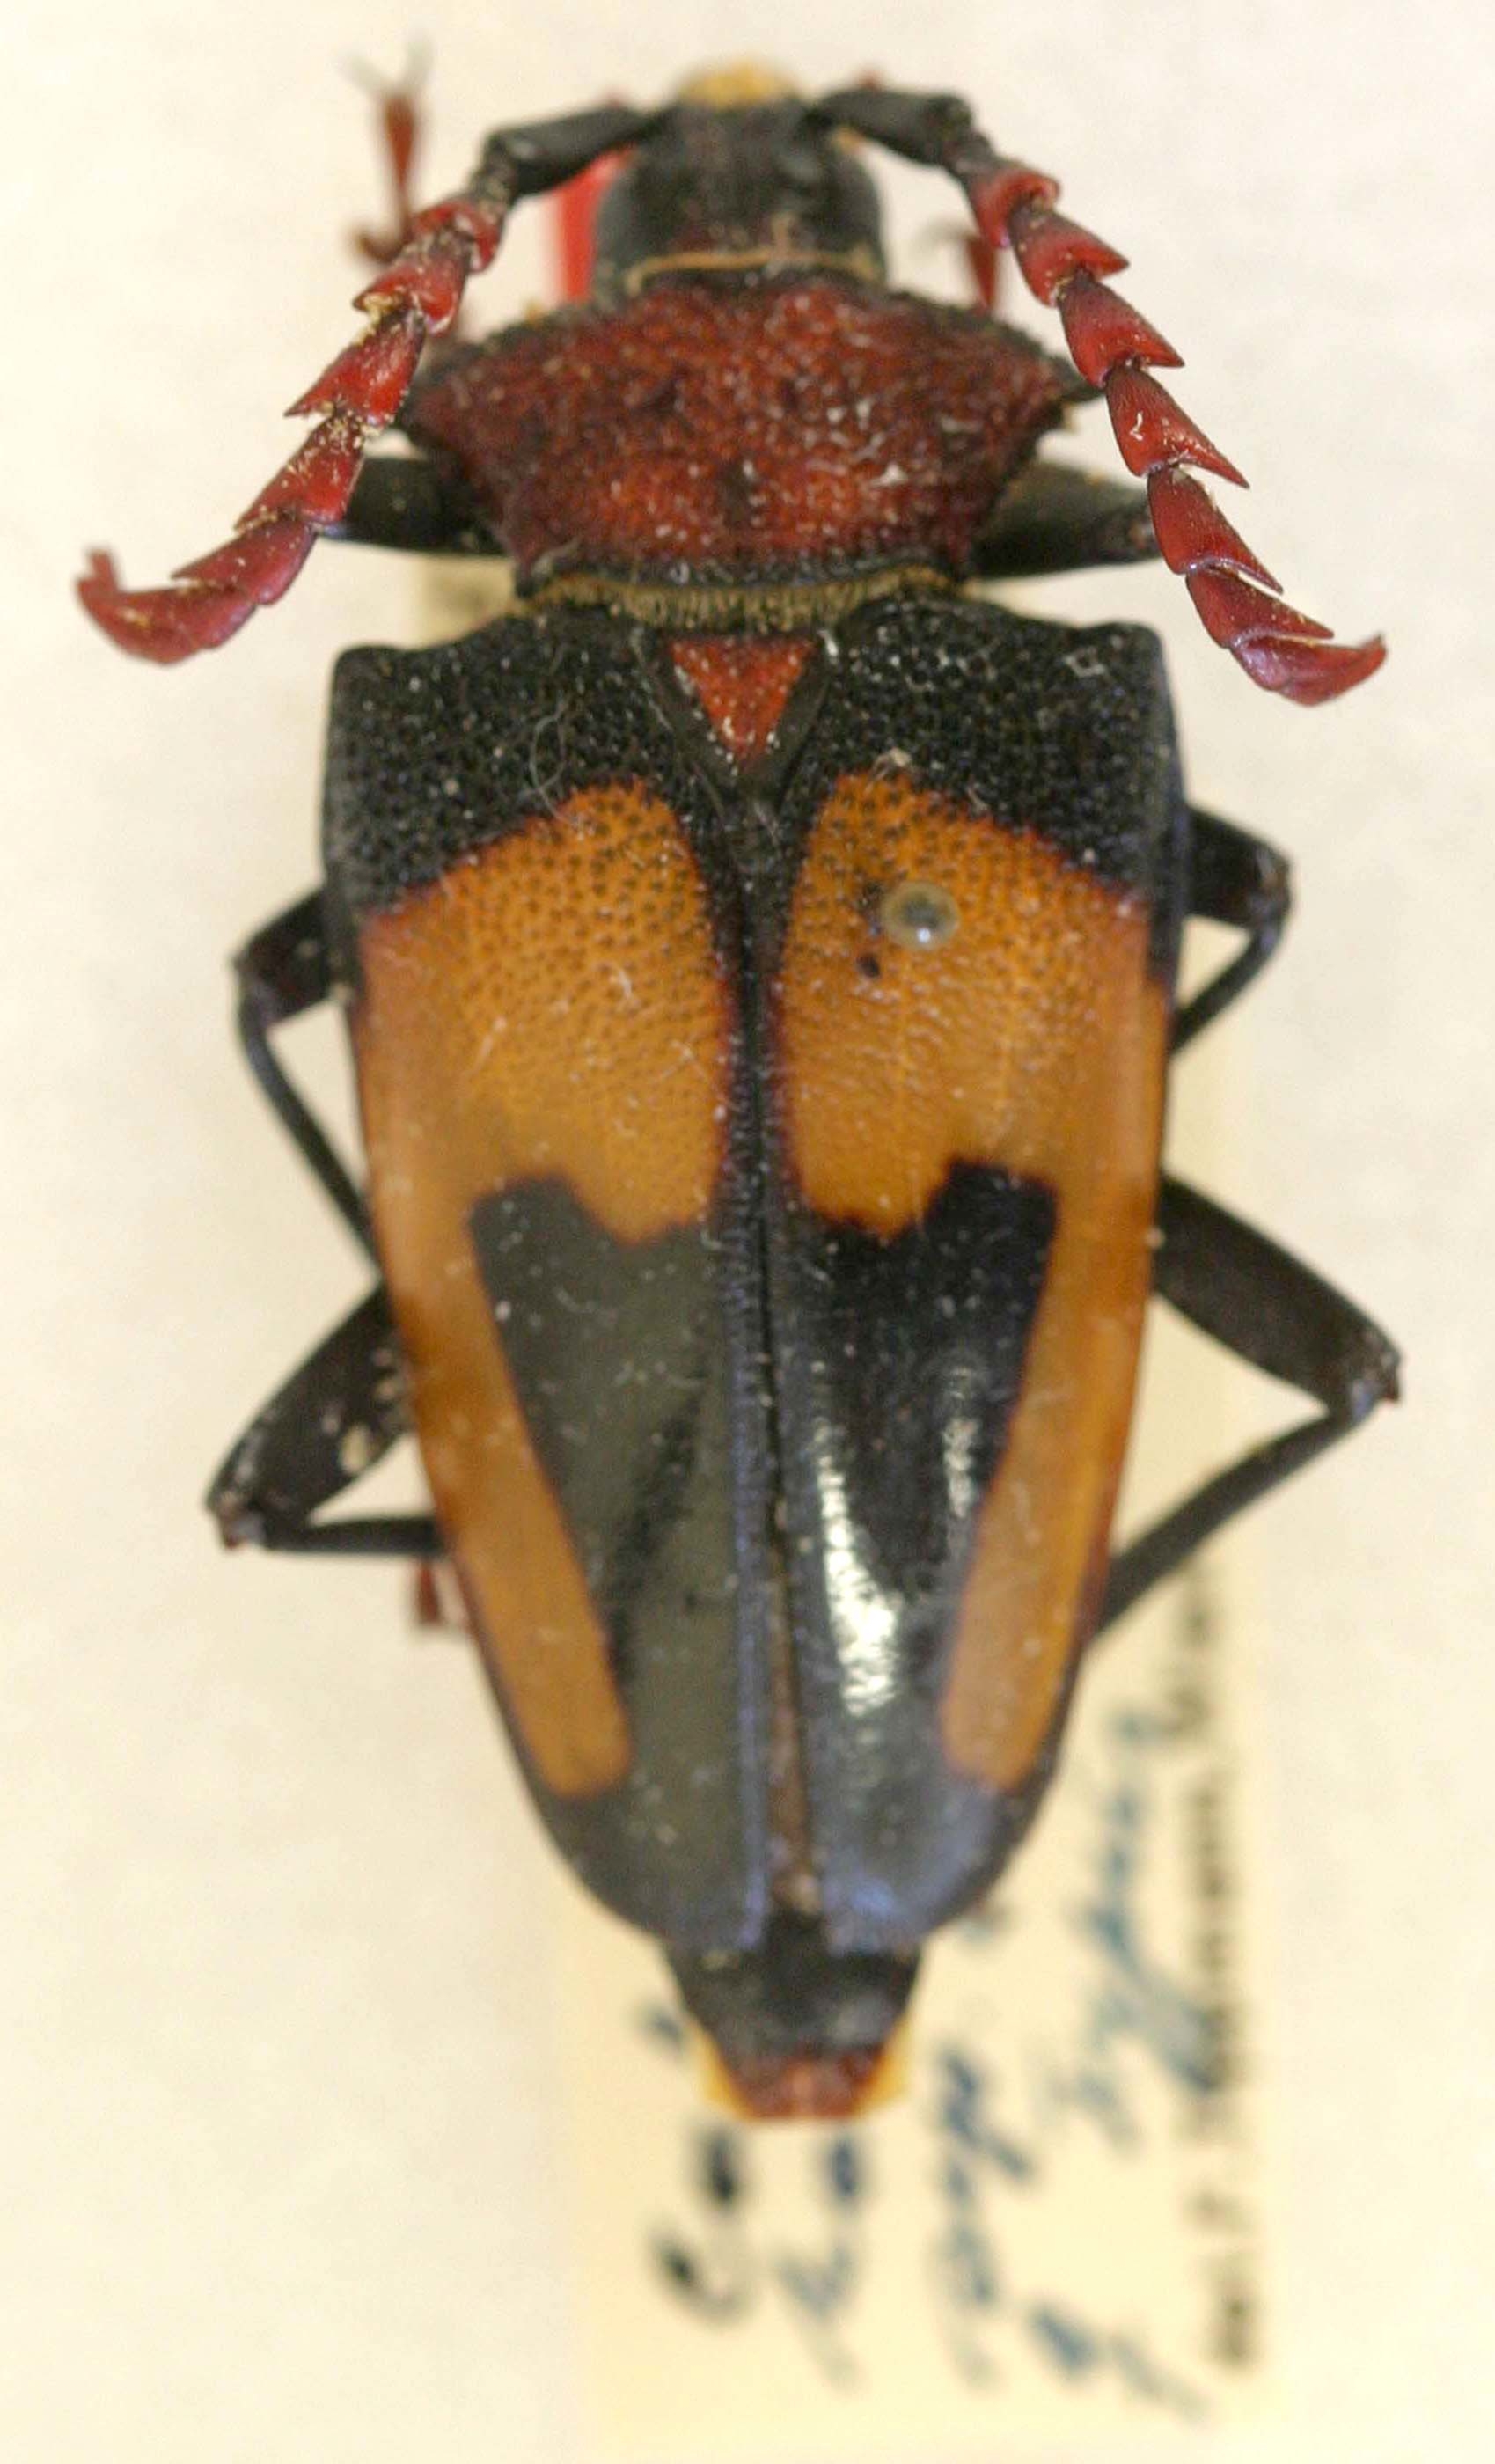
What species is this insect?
Calocomus hamatiferus (also Calocomus desmarestii)
